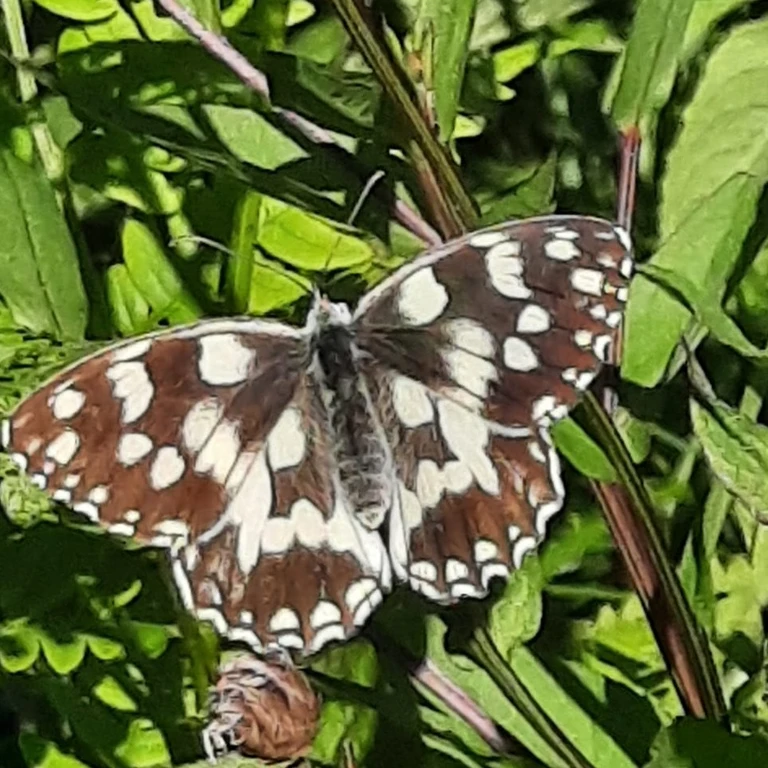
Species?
Melanargia galathea
